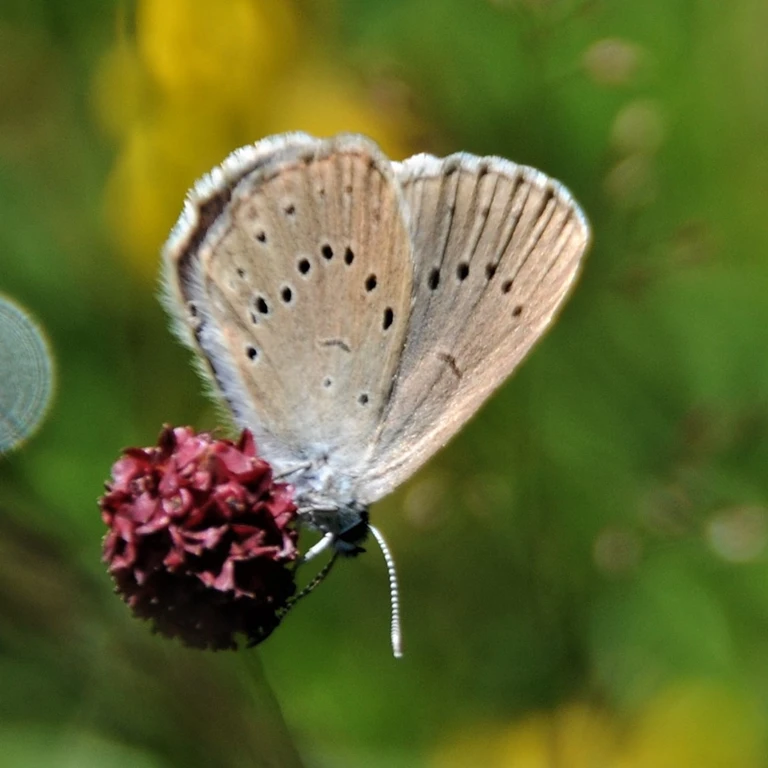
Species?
Phengaris teleius
